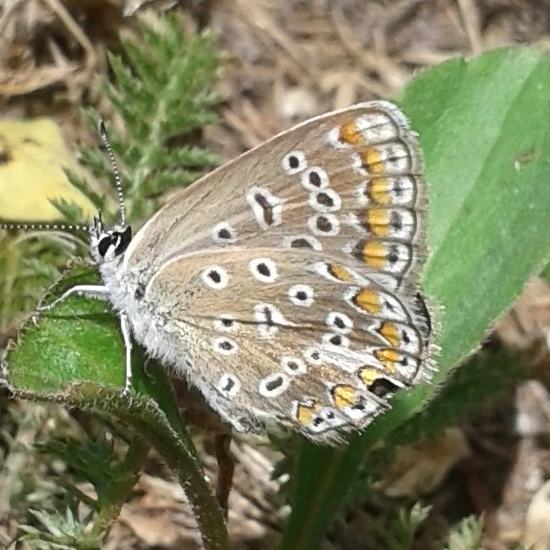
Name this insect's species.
Polyommatus icarus
